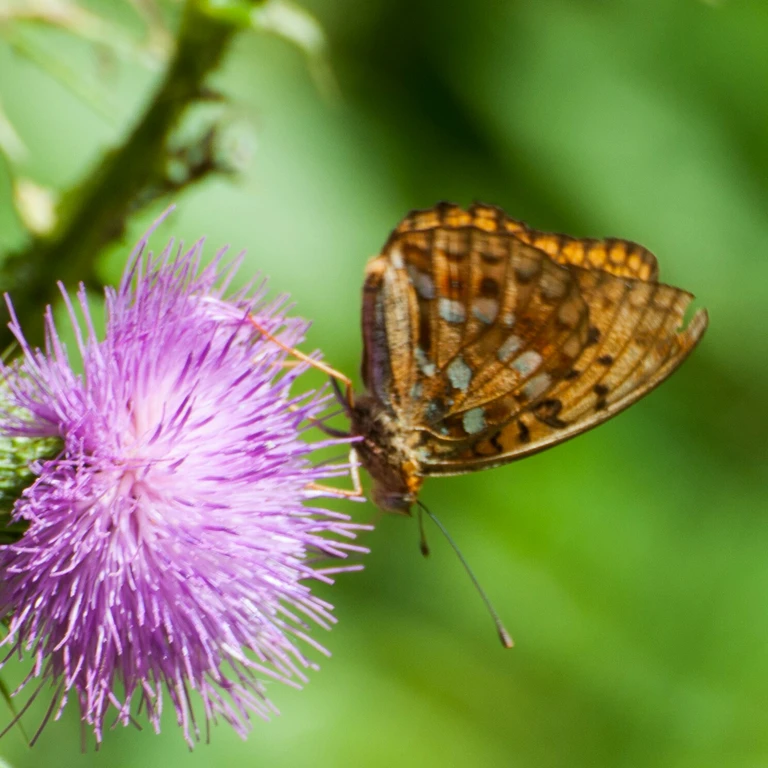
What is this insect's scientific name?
Fabriciana adippe
